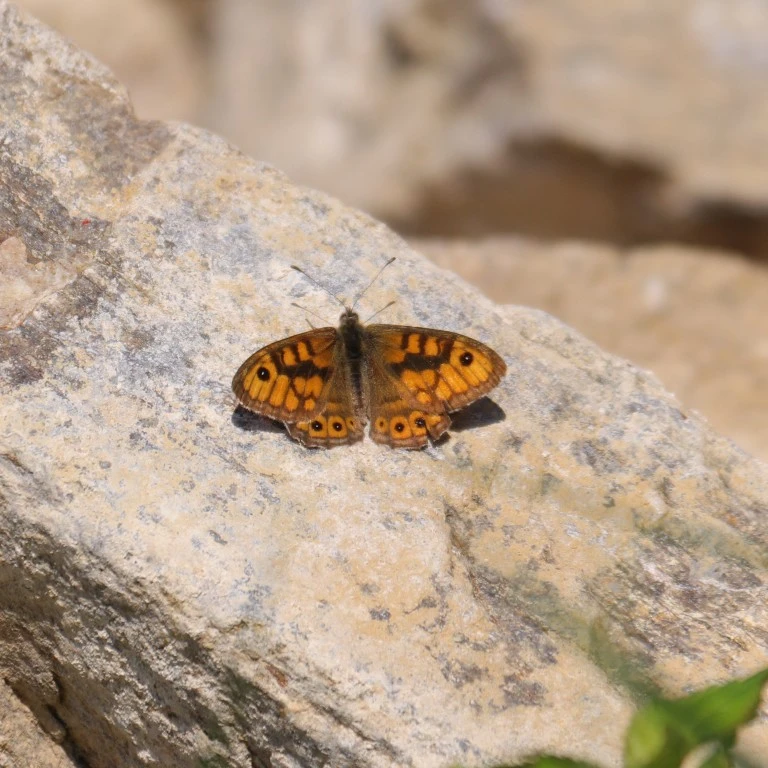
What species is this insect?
Lasiommata megera (also Pararge megera)
